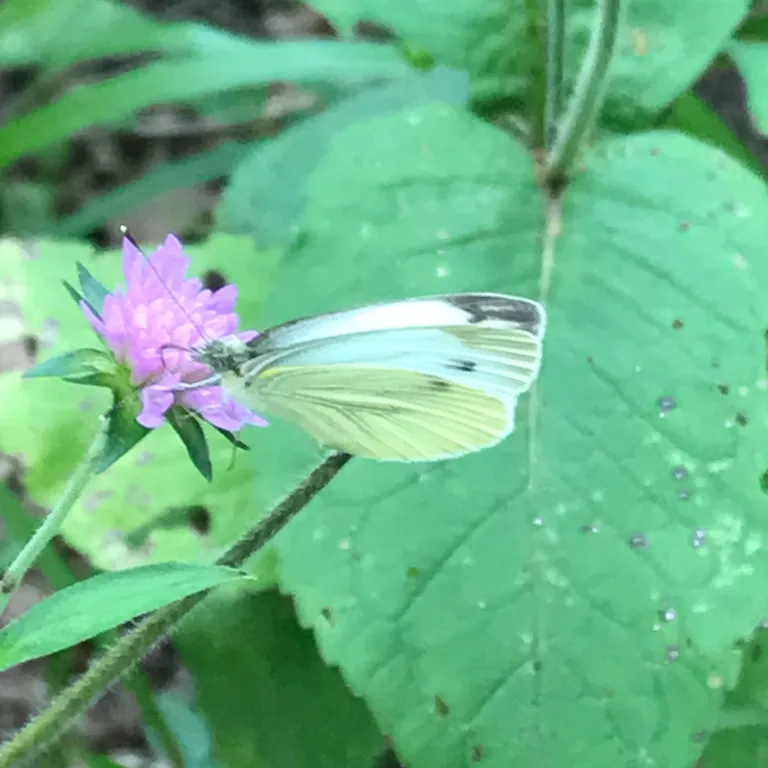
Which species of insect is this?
Pieris napi
